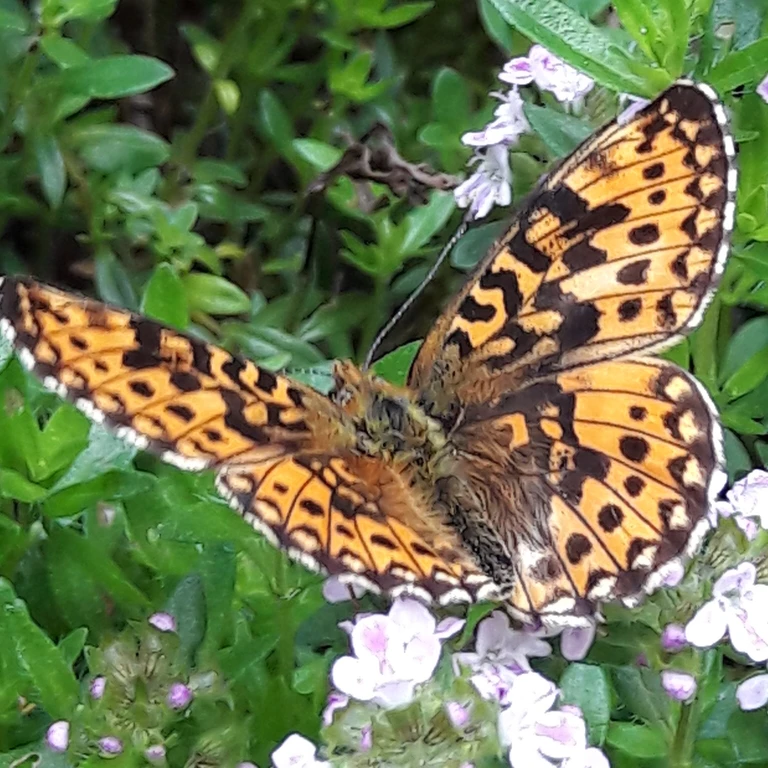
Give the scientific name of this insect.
Boloria dia
